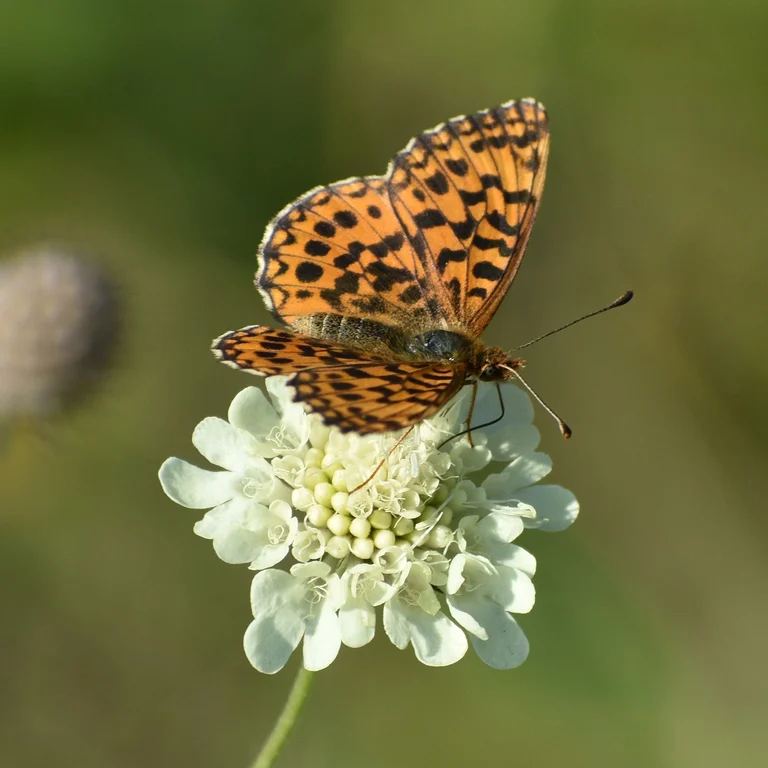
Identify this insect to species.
Boloria dia
